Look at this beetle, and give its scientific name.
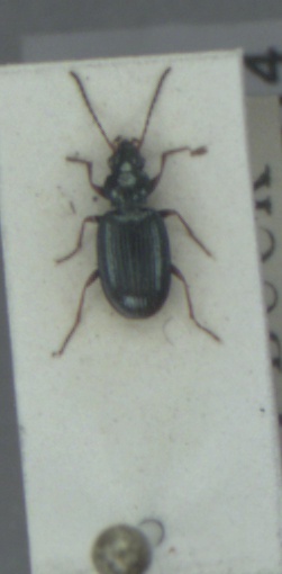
Bembidion deletum
